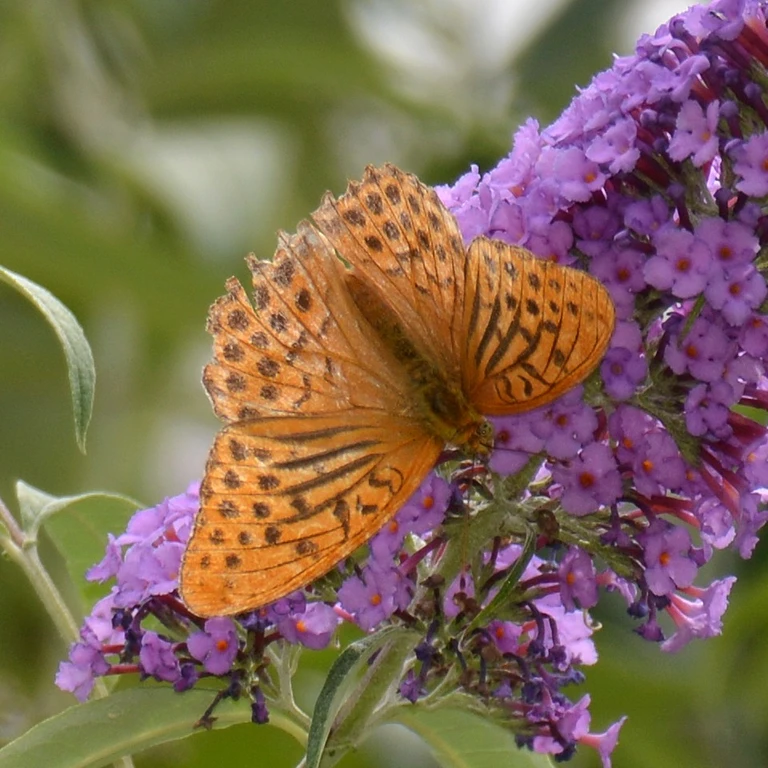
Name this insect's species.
Argynnis paphia
